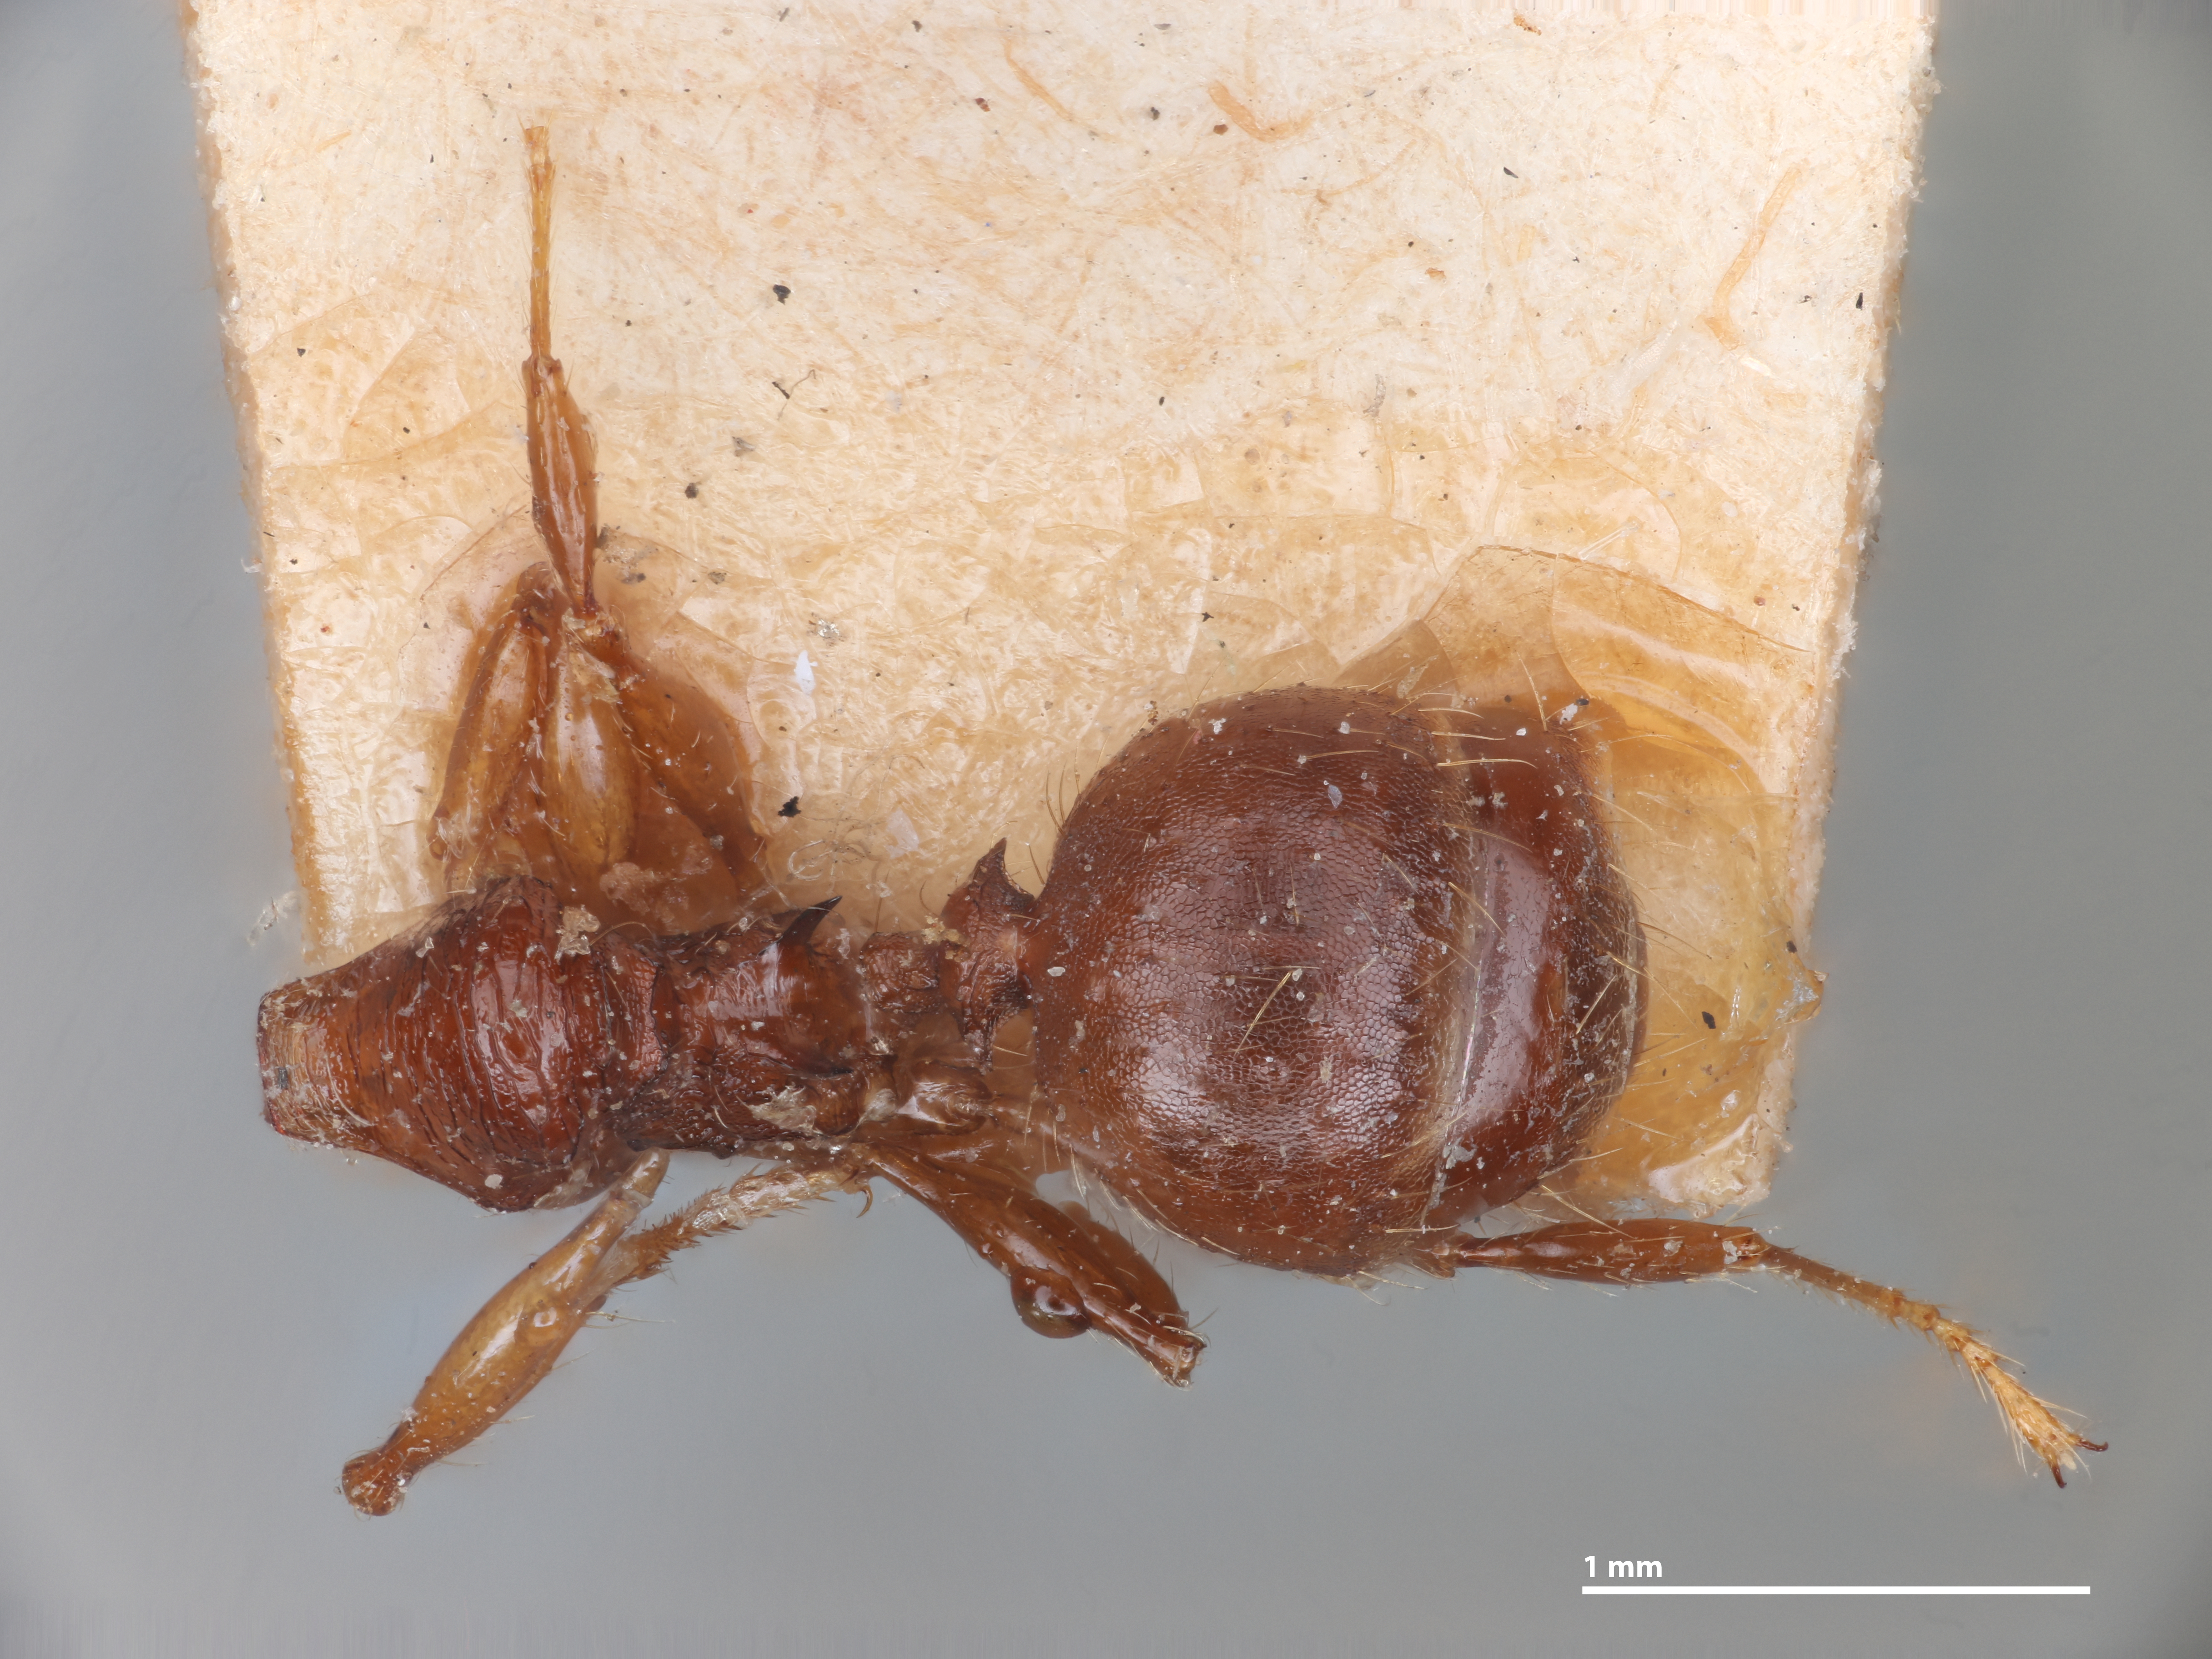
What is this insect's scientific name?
Pheidole ensifera
